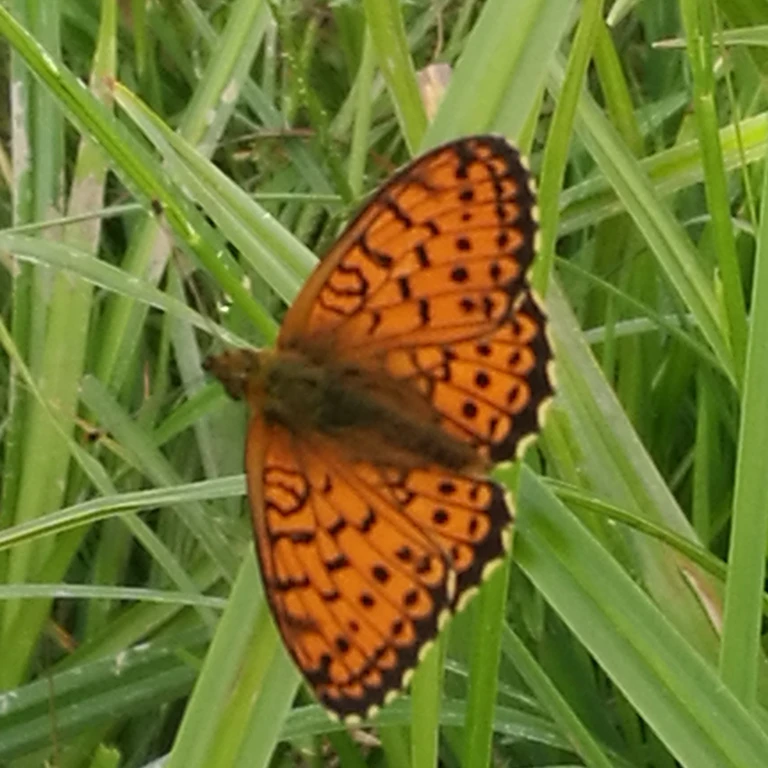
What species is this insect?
Brenthis ino
